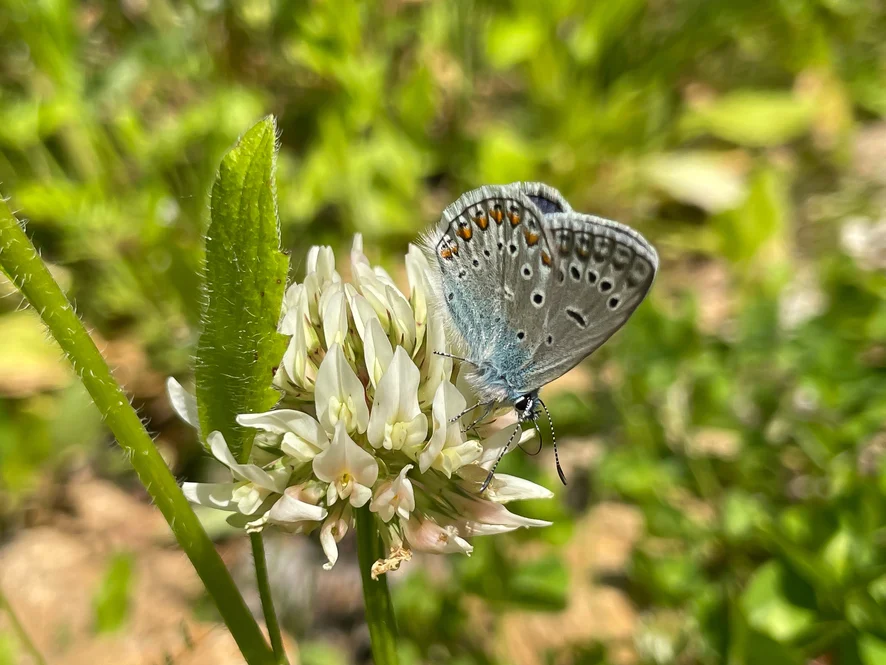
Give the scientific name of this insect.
Polyommatus icarus
